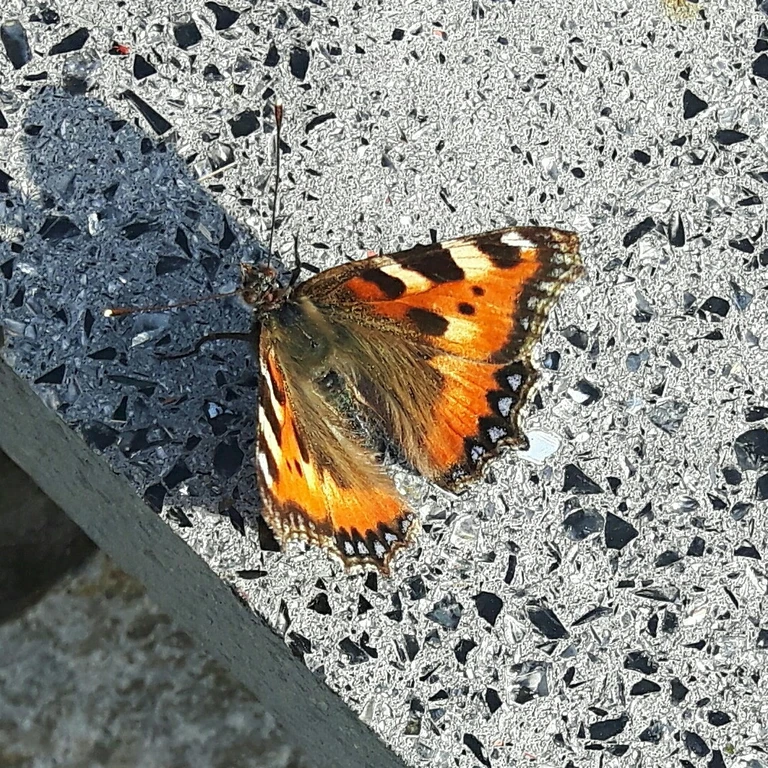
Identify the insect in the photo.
Aglais urticae
